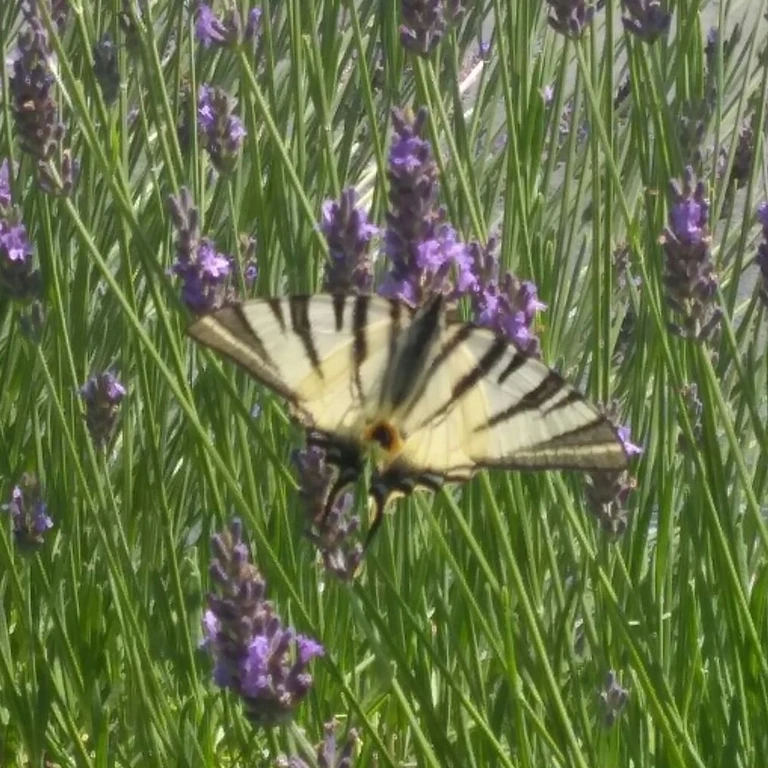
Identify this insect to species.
Iphiclides podalirius
